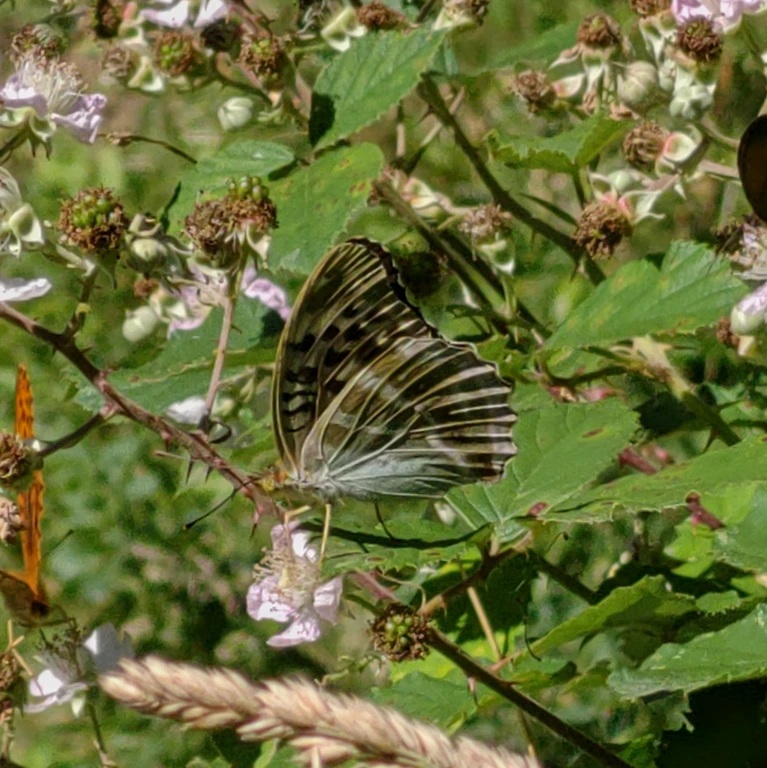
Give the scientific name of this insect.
Argynnis paphia
